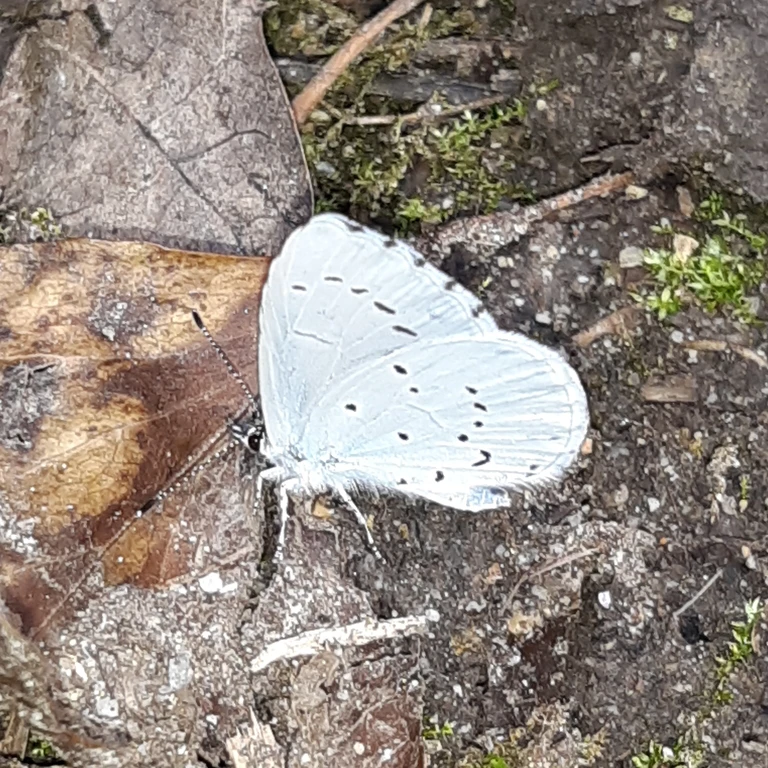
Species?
Celastrina argiolus
